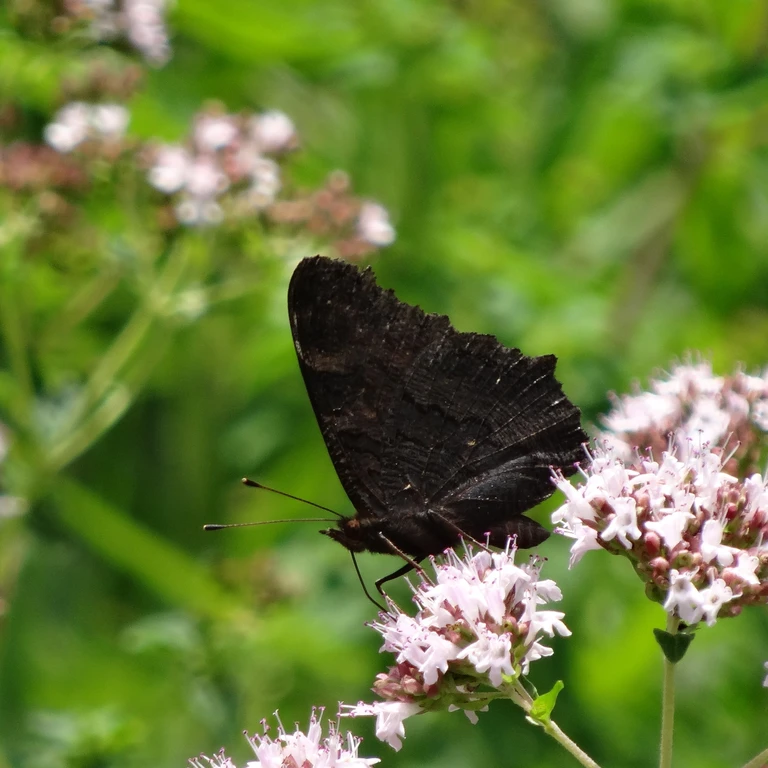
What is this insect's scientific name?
Aglais io
